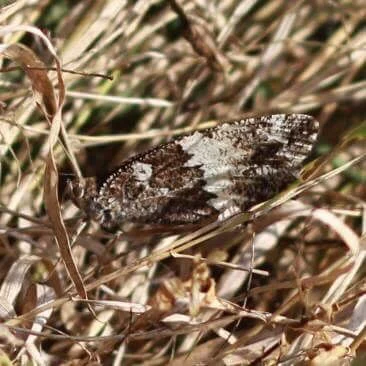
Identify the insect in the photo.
Brintesia circe
